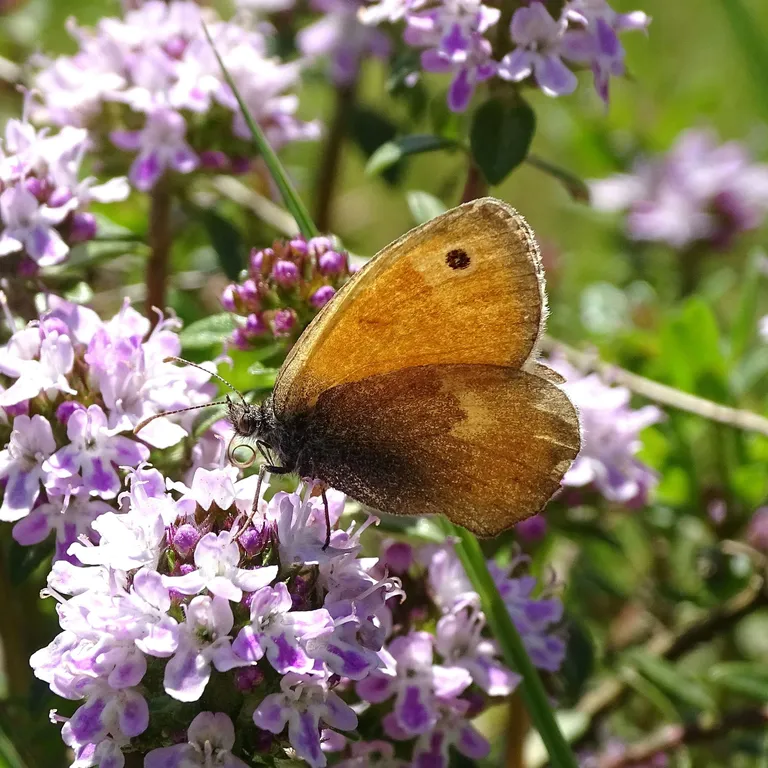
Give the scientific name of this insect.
Coenonympha pamphilus
